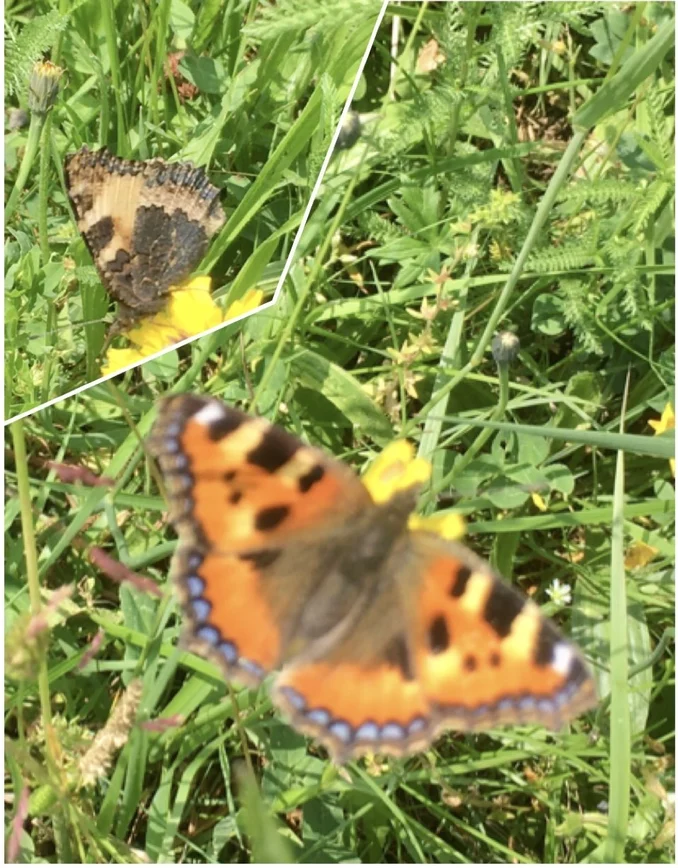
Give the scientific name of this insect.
Aglais urticae
